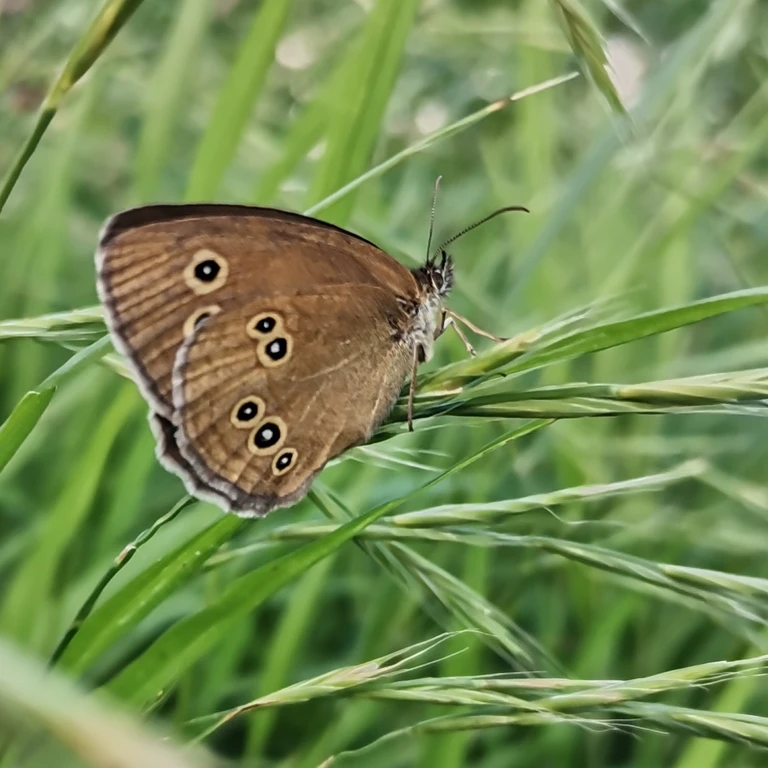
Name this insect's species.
Aphantopus hyperantus
